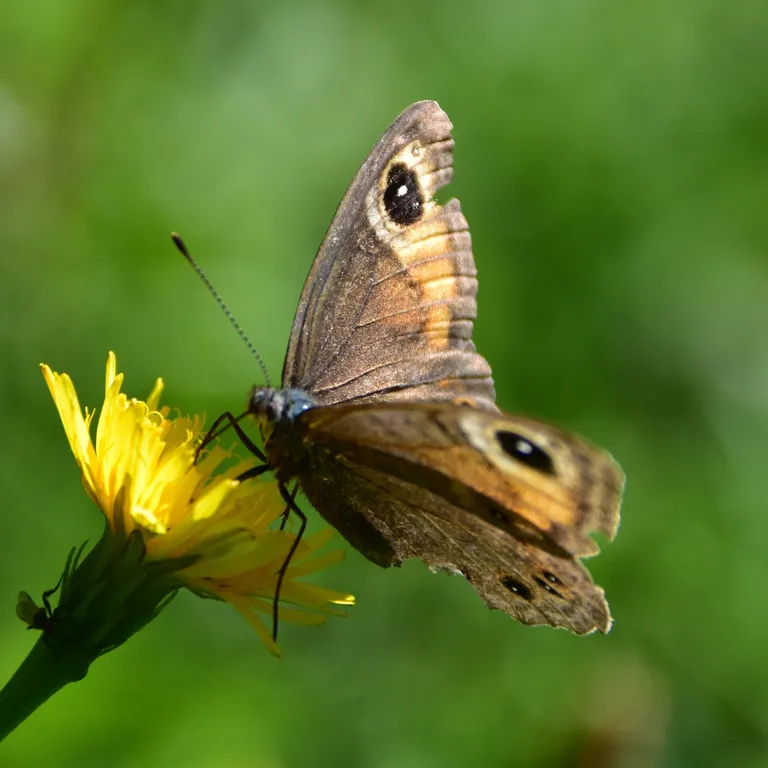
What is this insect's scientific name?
Lasiommata maera (also Pararge maera)
